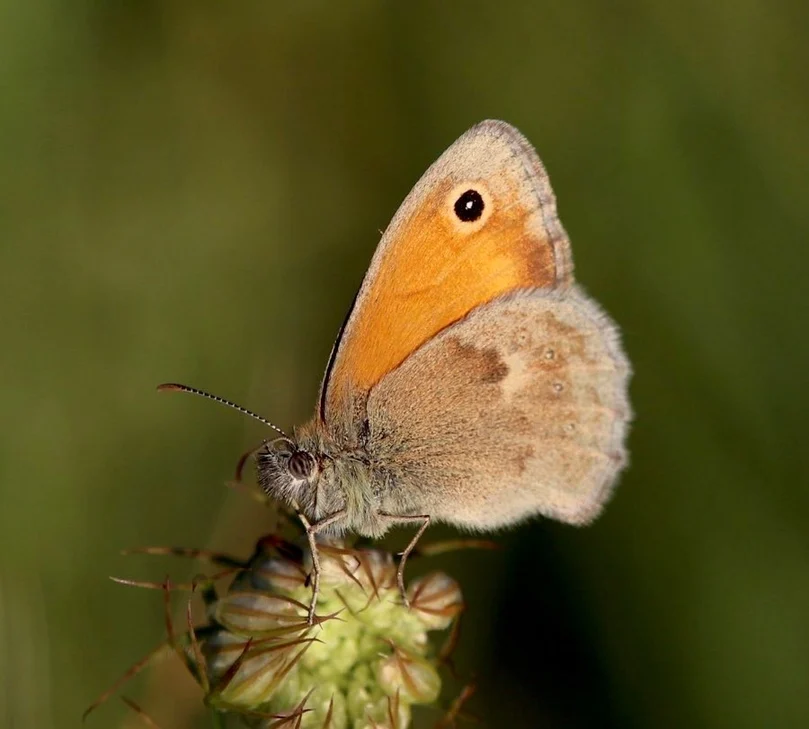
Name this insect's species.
Coenonympha pamphilus
